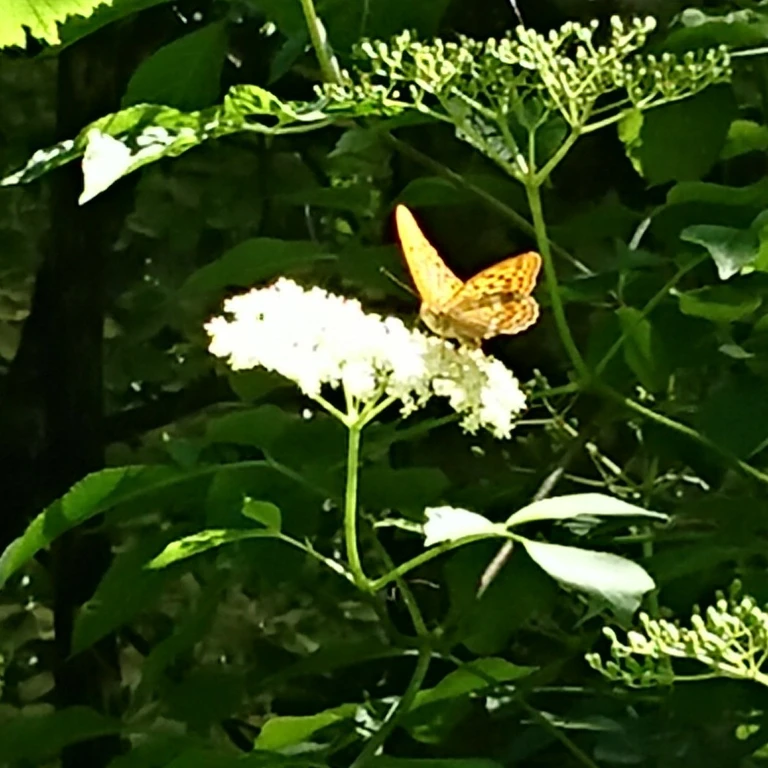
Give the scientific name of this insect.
Argynnis paphia
